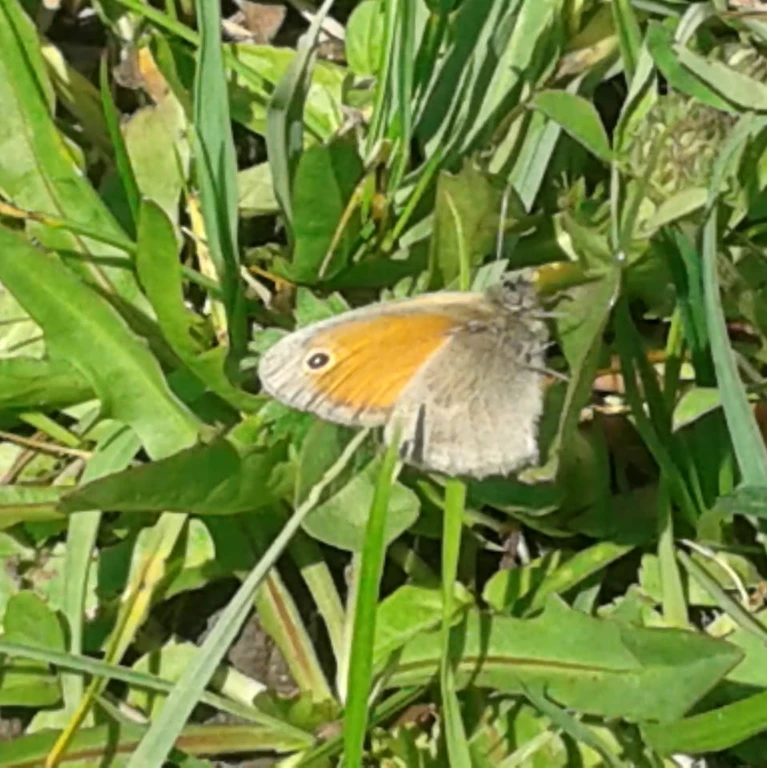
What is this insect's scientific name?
Coenonympha pamphilus
